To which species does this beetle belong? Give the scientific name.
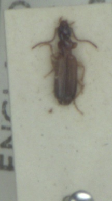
Paradromius linearis
